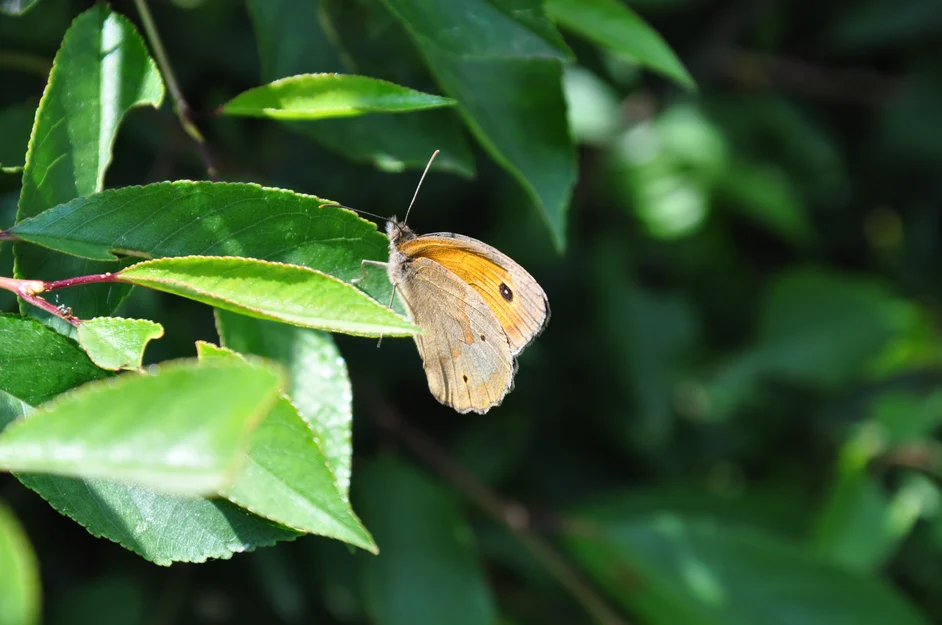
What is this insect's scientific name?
Maniola jurtina
